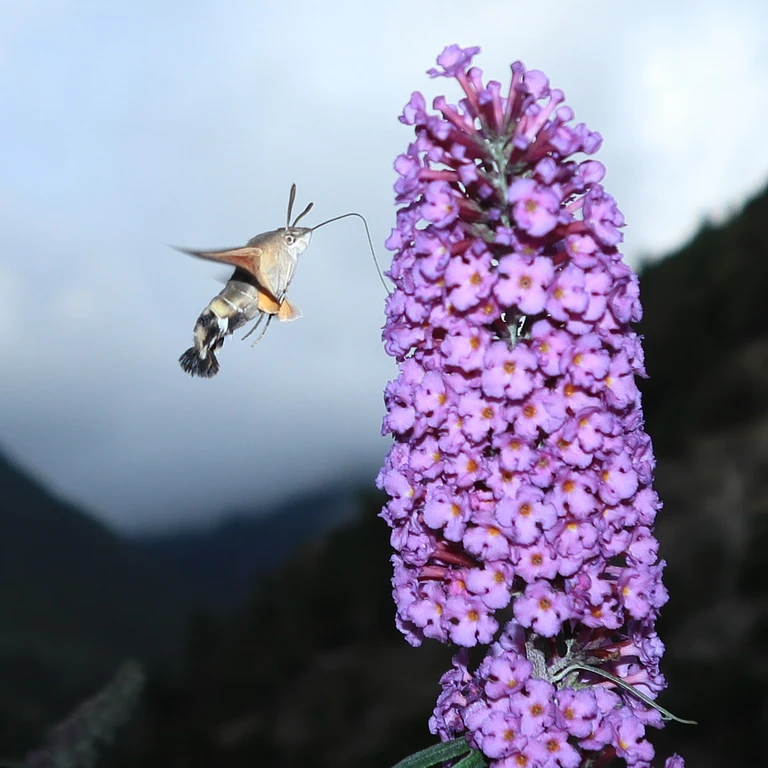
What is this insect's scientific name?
Macroglossum stellatarum
